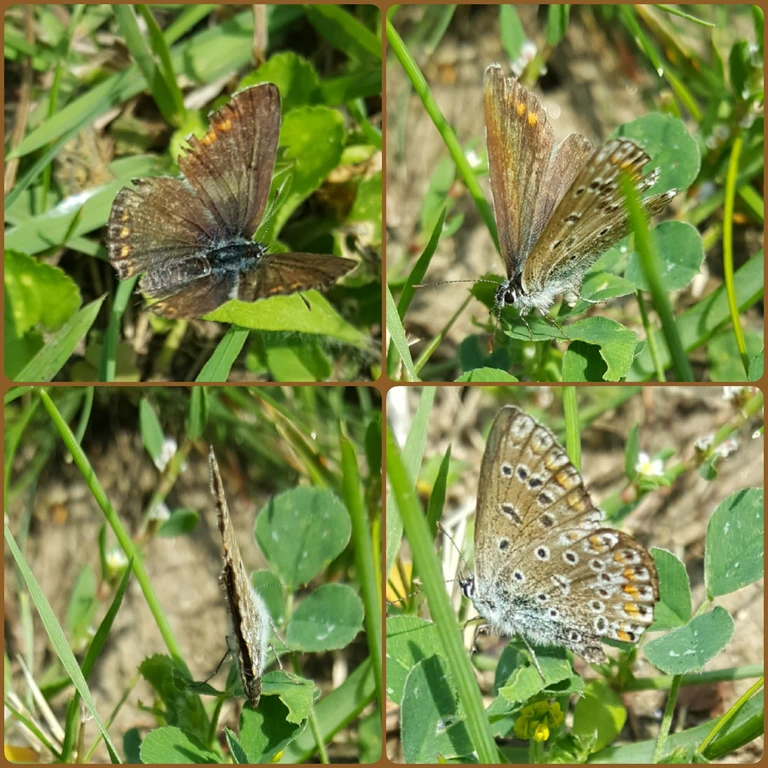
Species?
Polyommatus icarus
